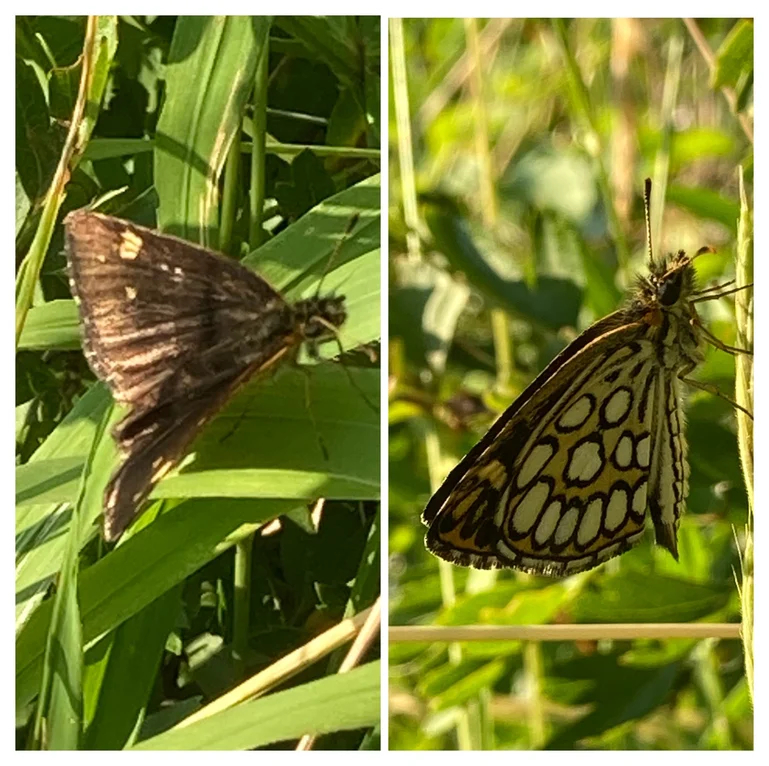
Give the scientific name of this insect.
Heteropterus morpheus
